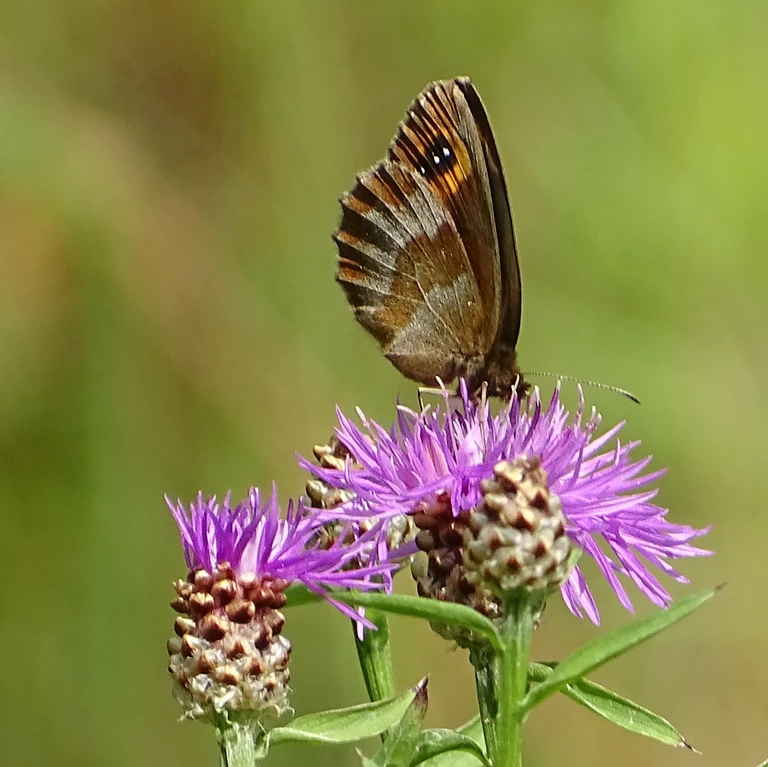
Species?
Erebia aethiops
